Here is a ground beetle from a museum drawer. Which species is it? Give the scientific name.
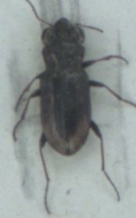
Notiophilus biguttatus
